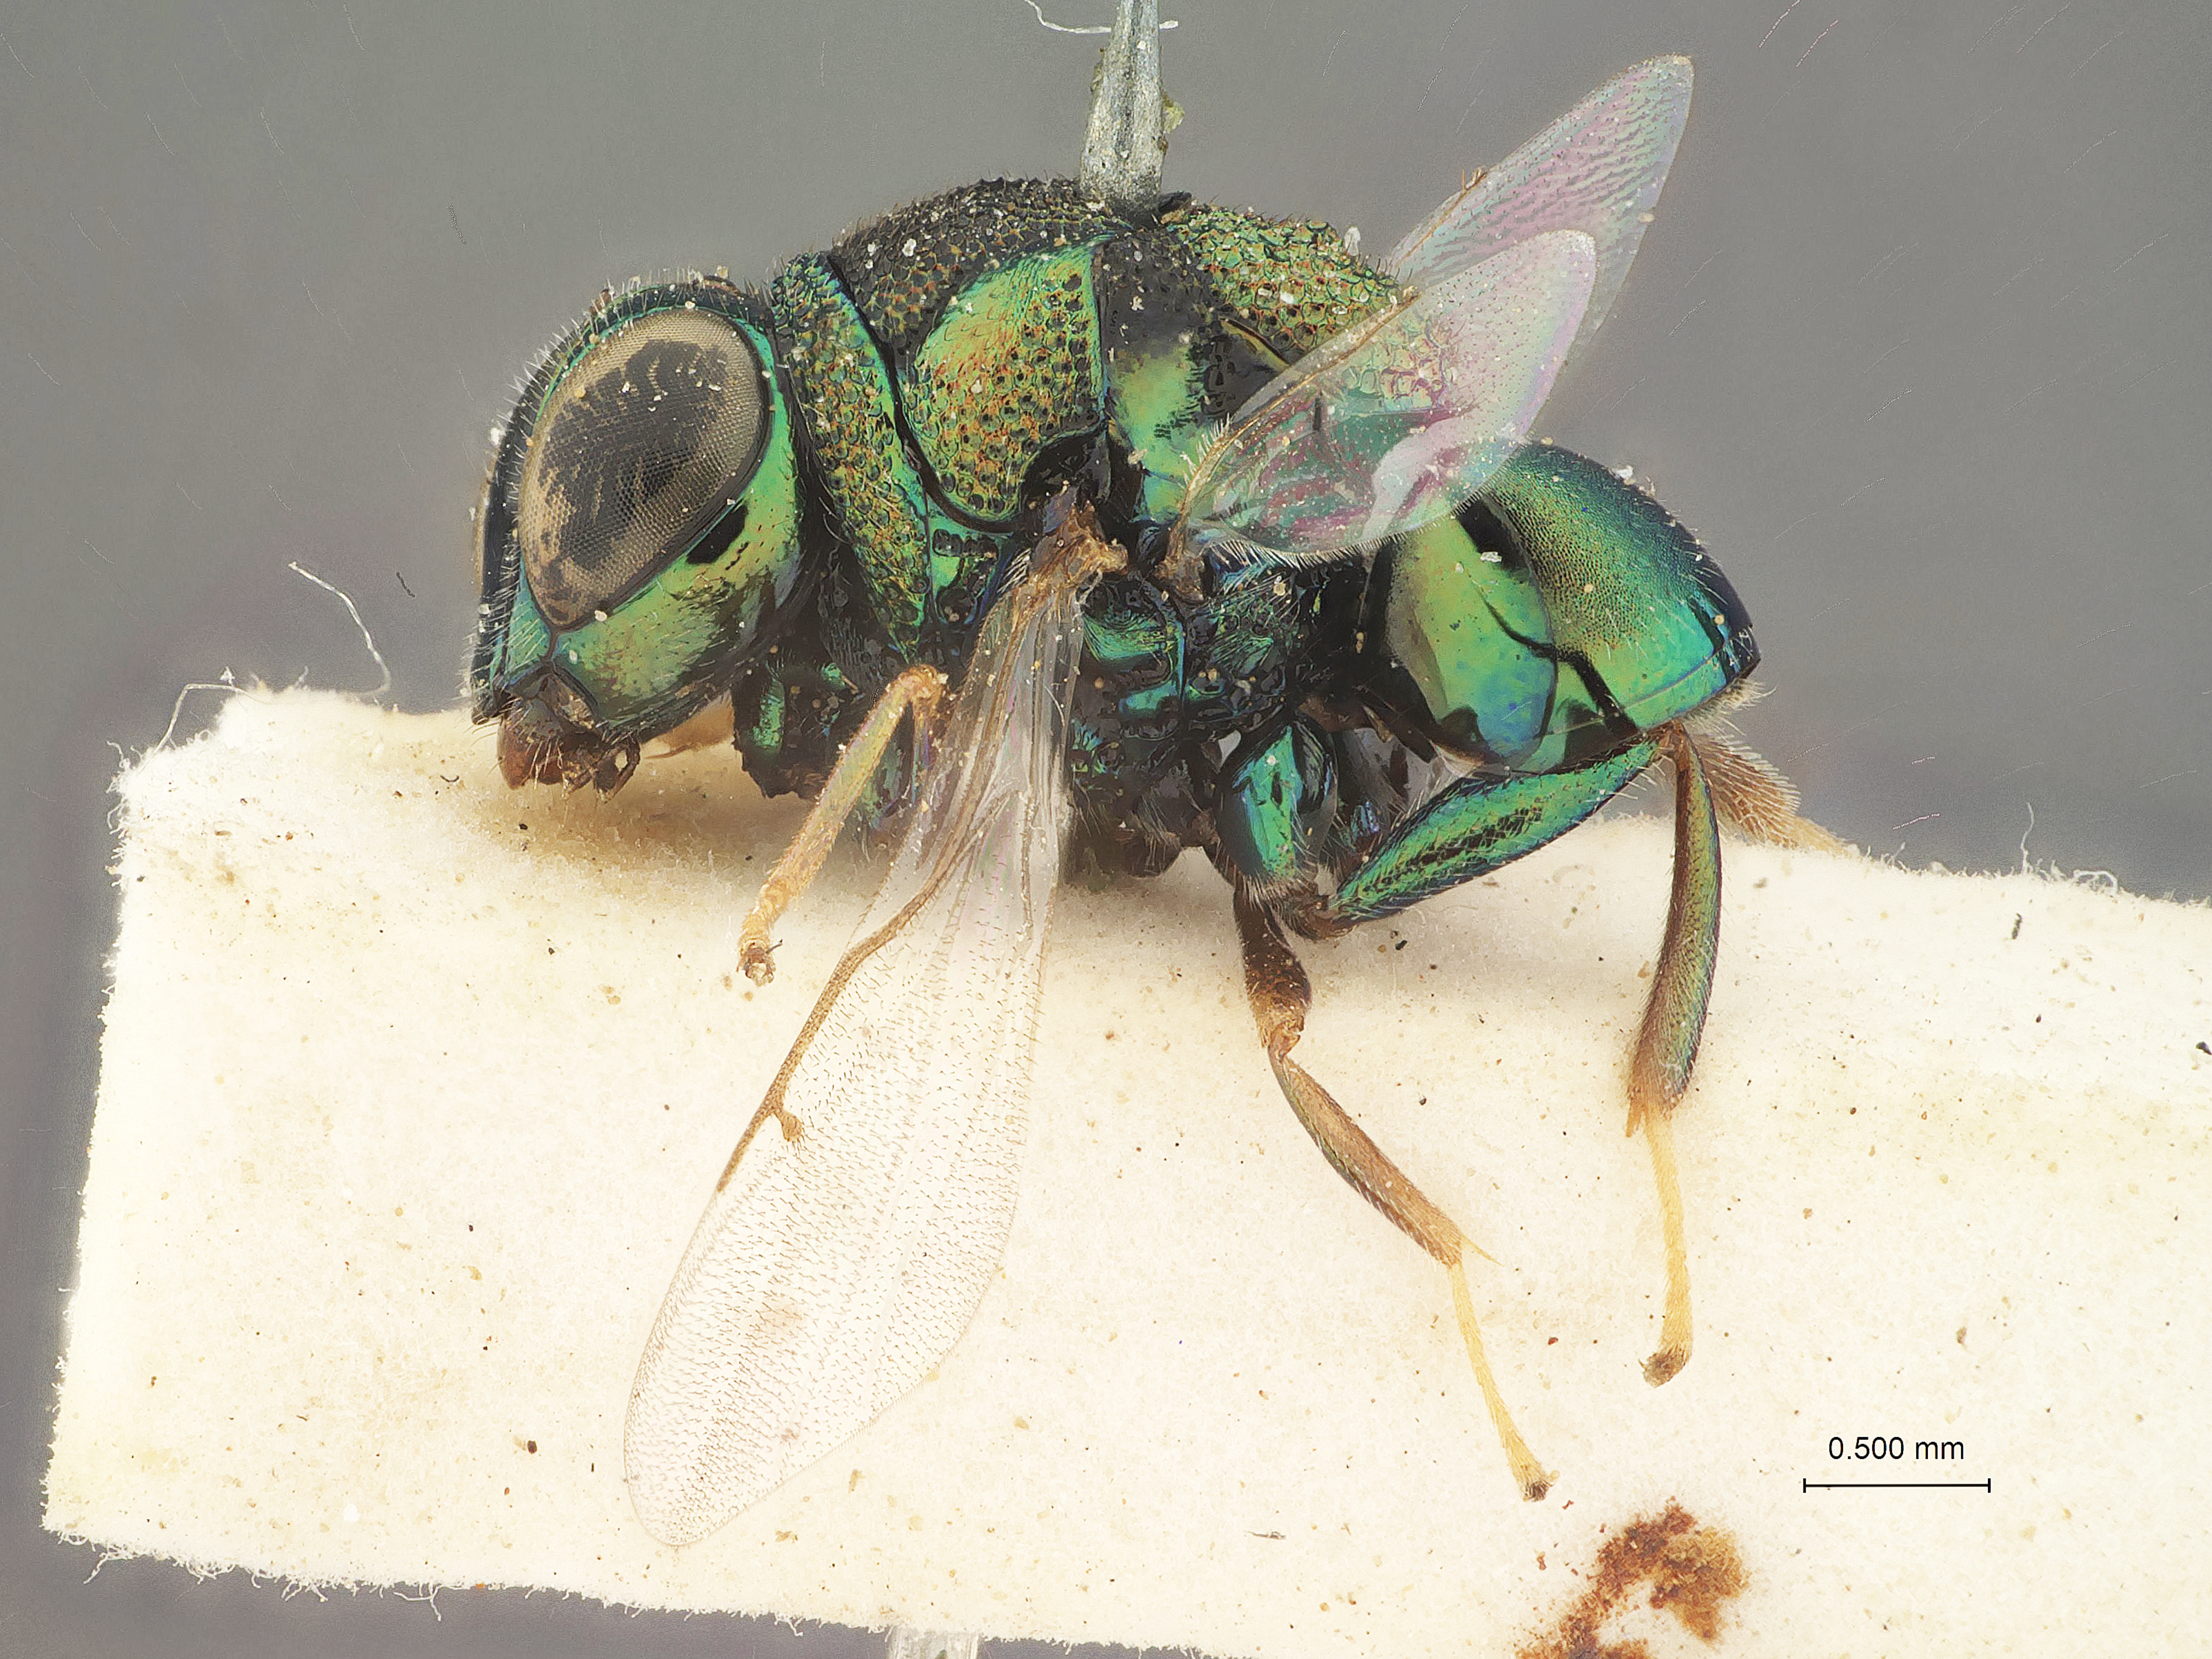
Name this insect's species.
Perilampus birmanus
